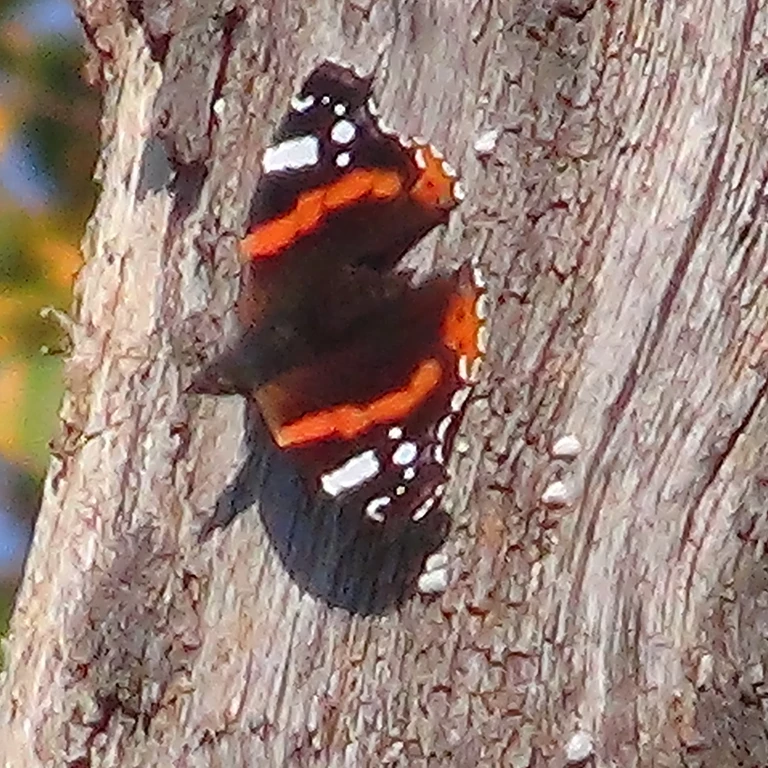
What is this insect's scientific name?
Vanessa atalanta
